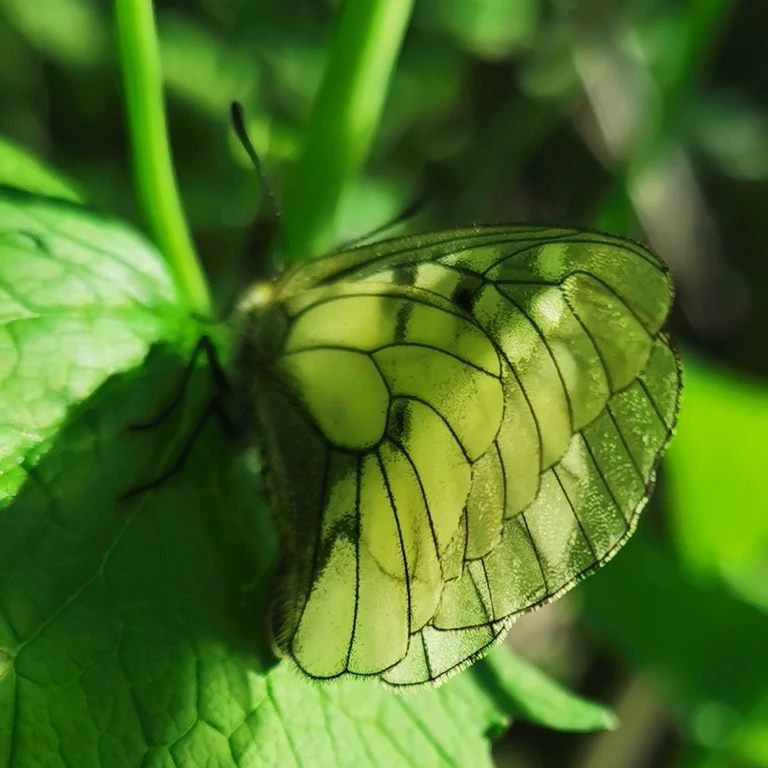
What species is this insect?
Parnassius mnemosyne
